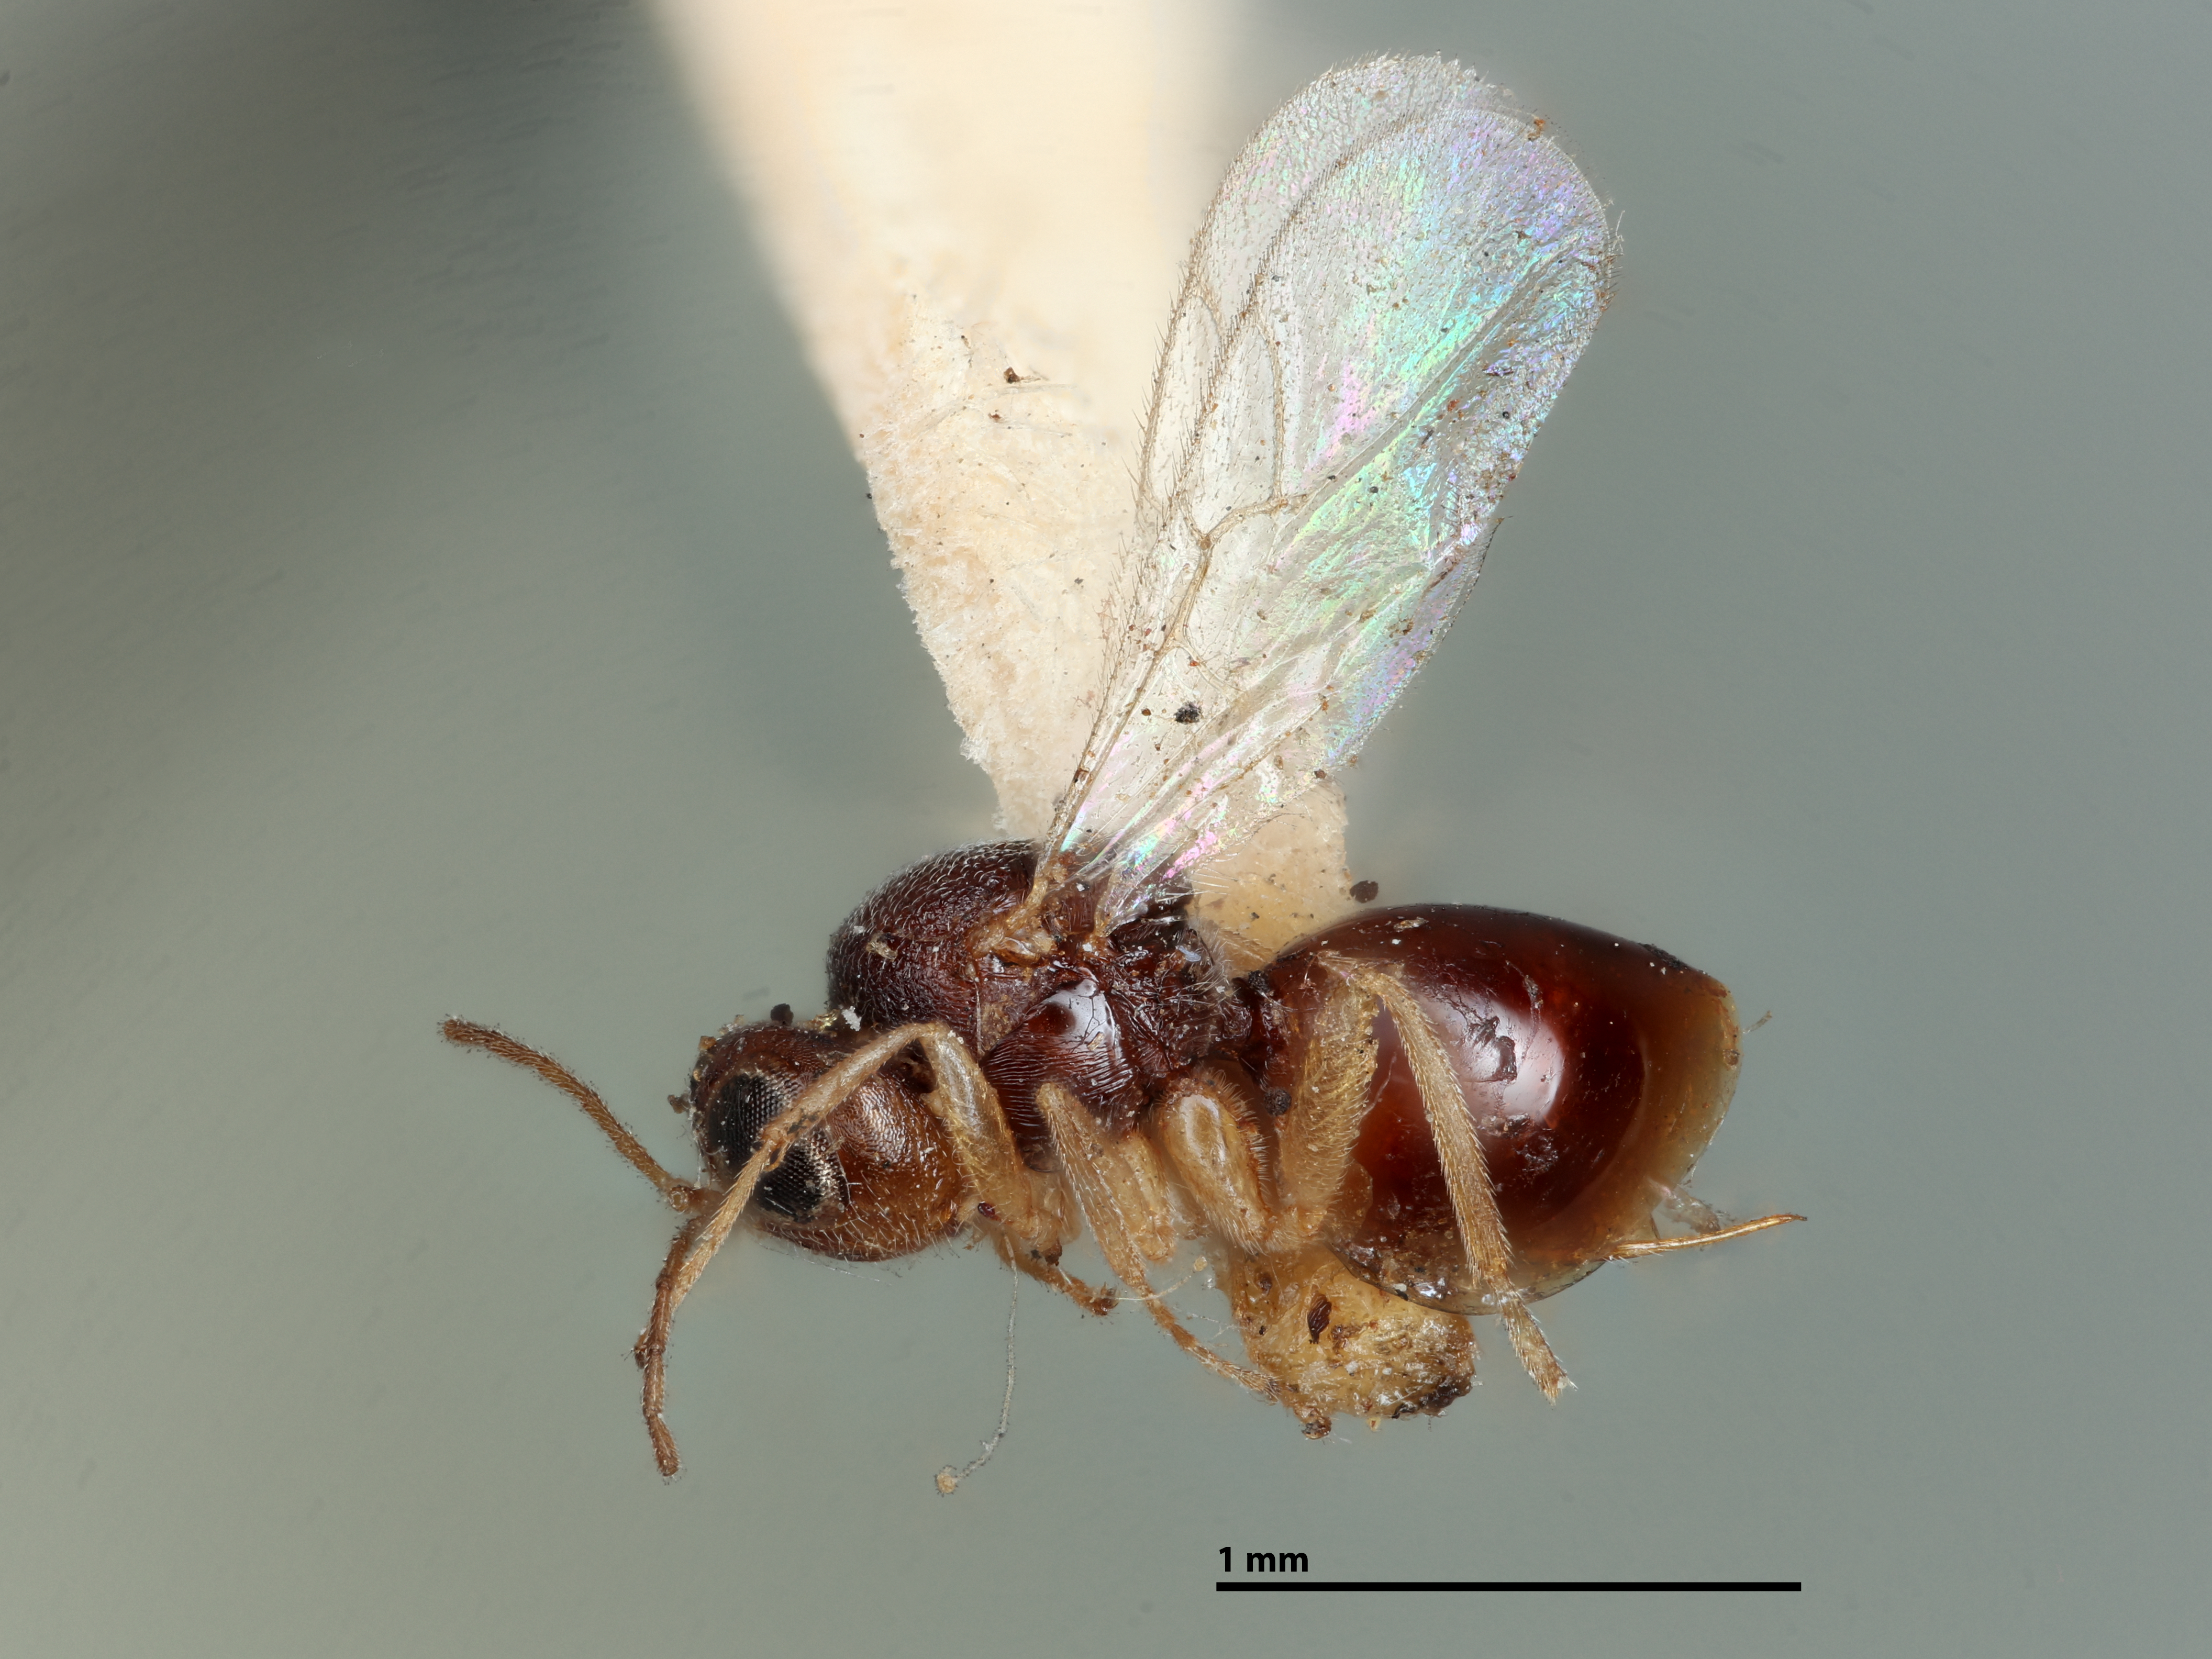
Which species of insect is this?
Ceroptres succinipedis
